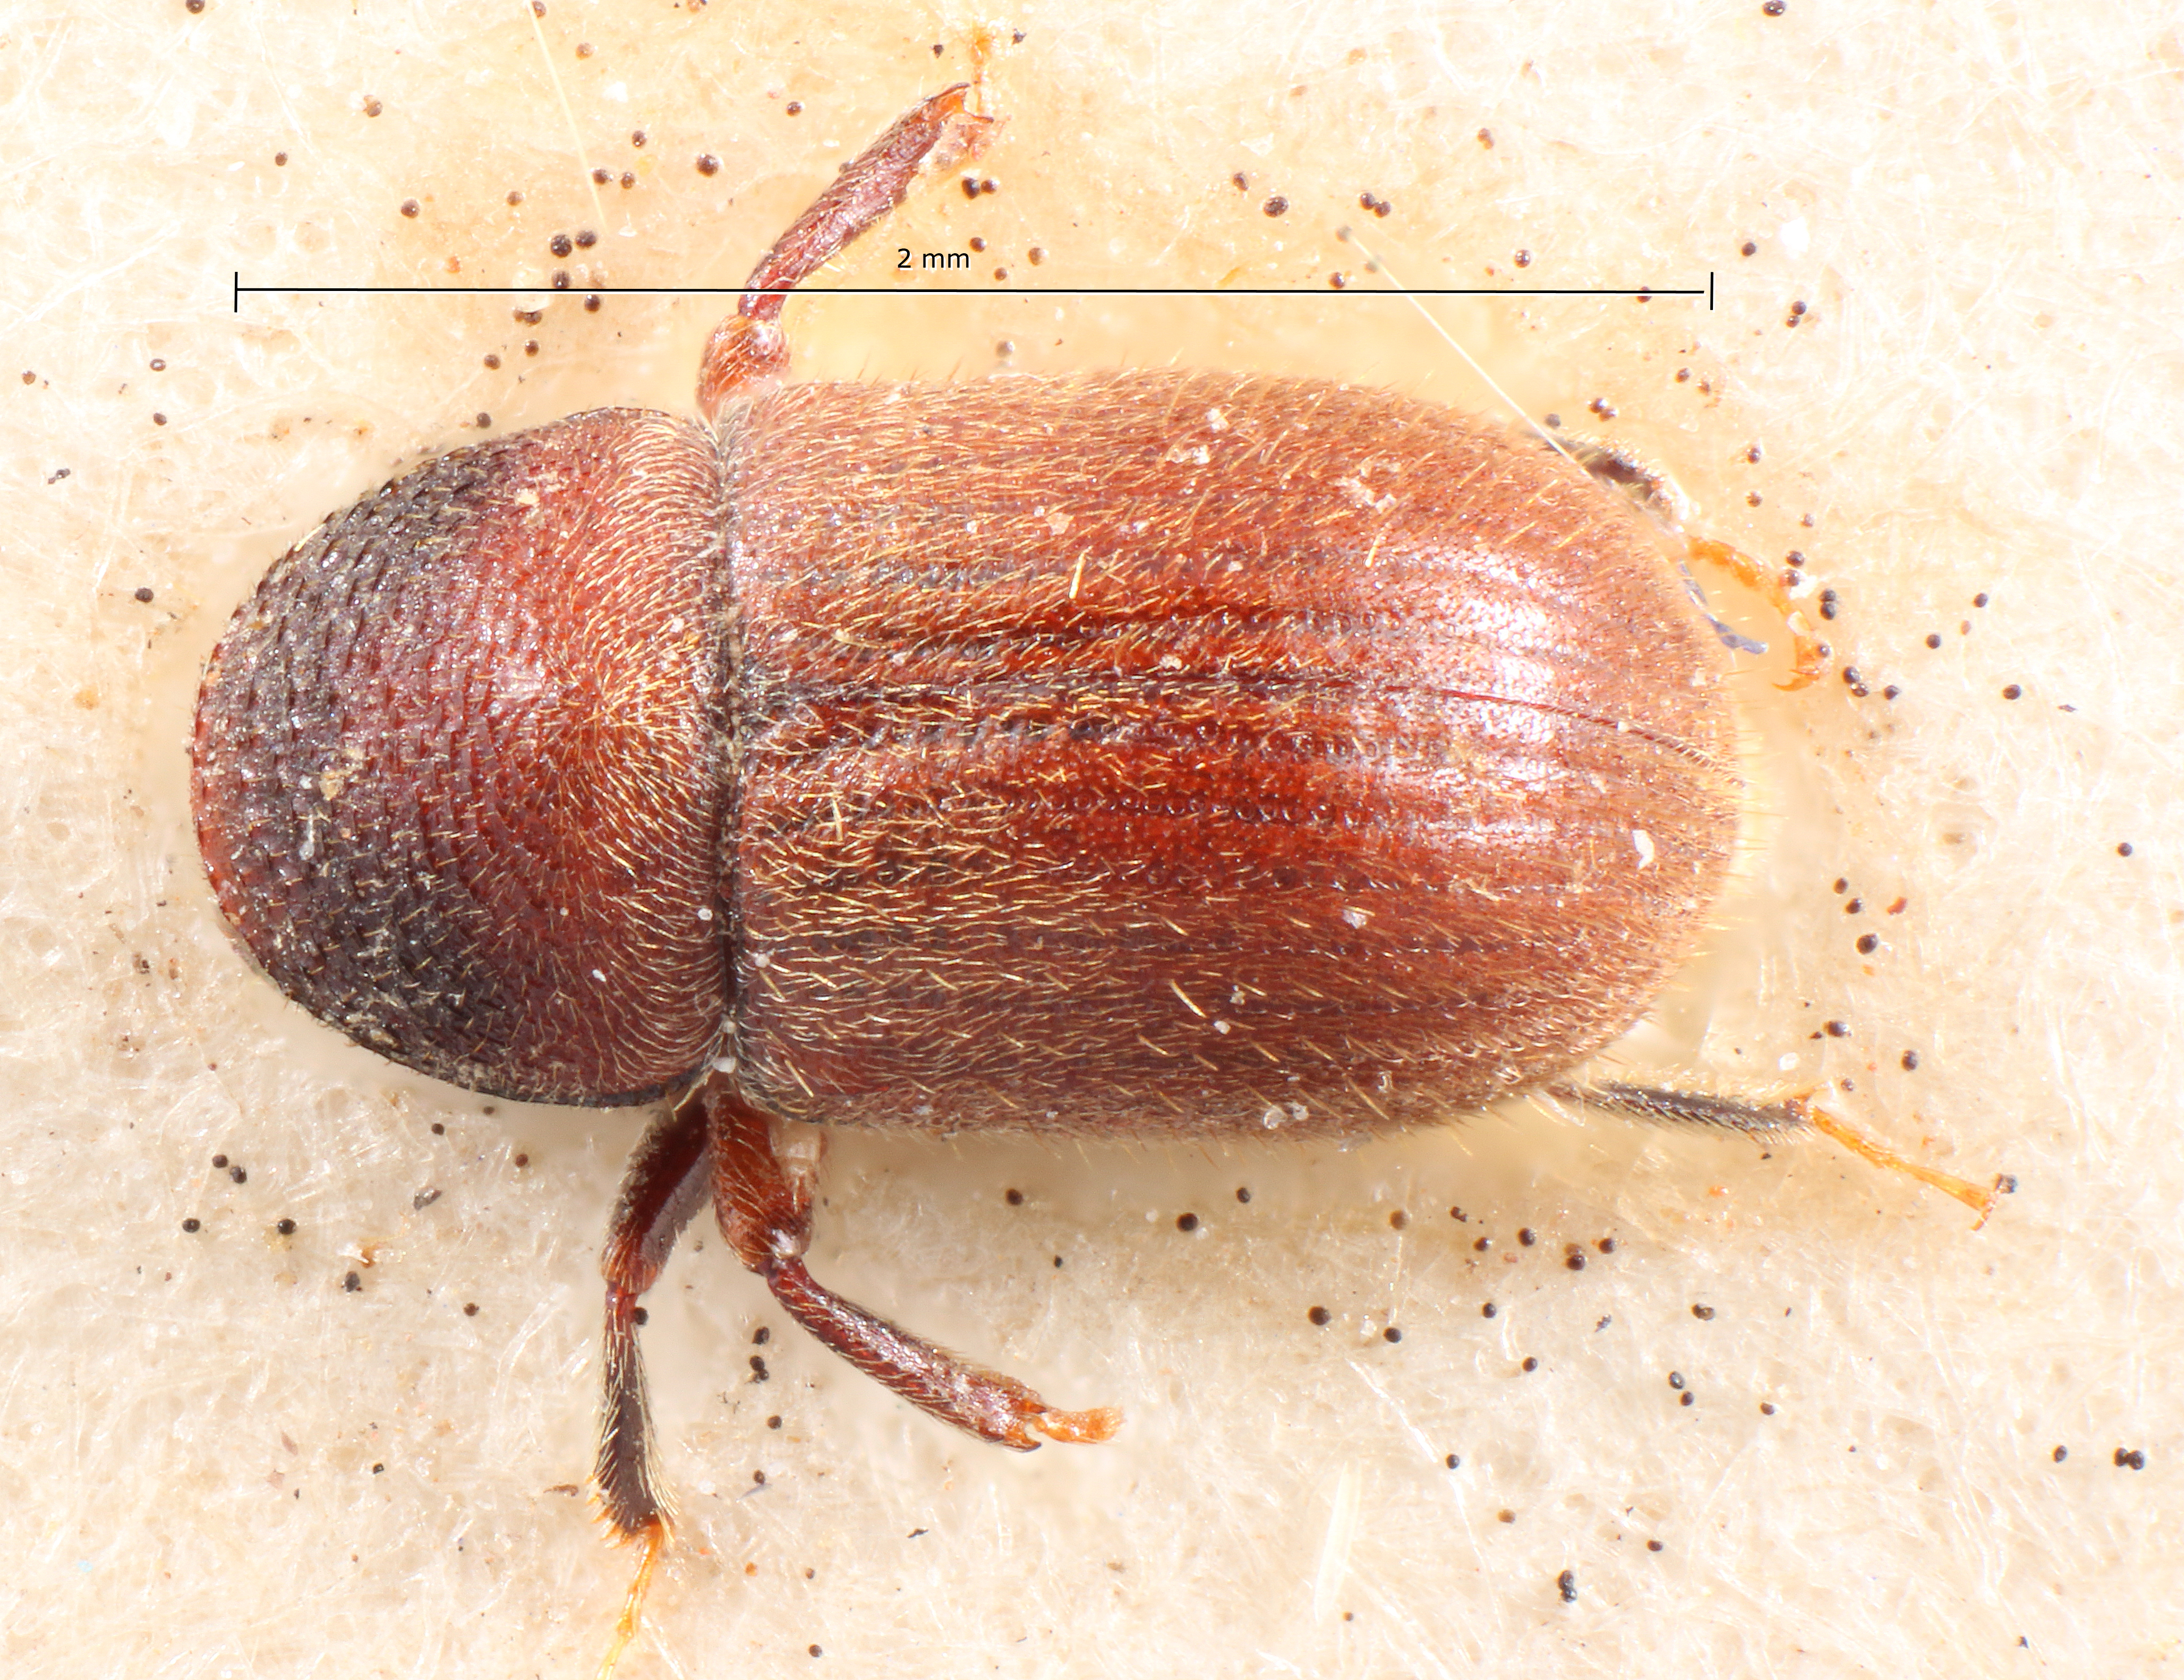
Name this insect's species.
Problechilus pilosulus
